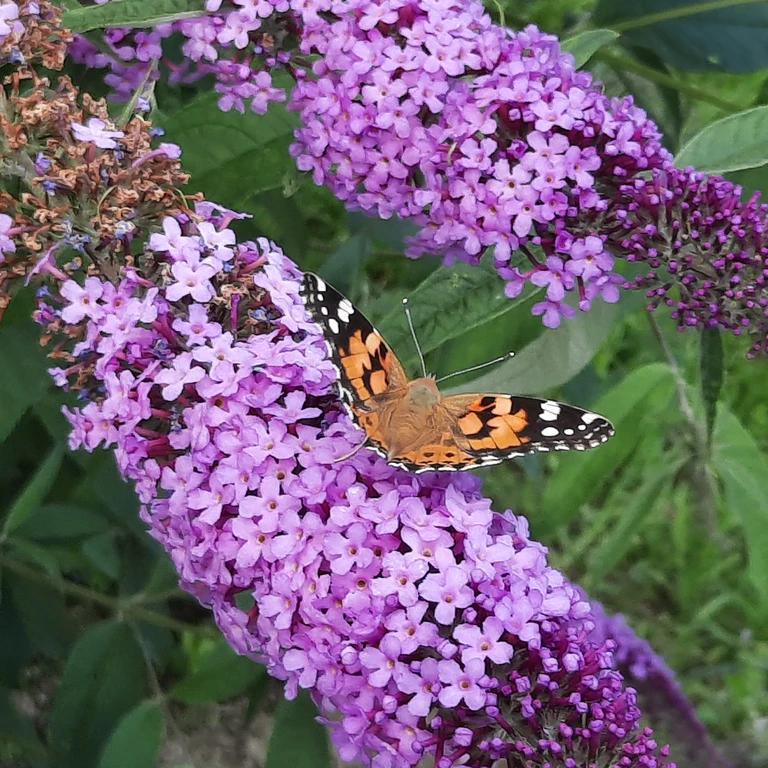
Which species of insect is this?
Vanessa cardui
